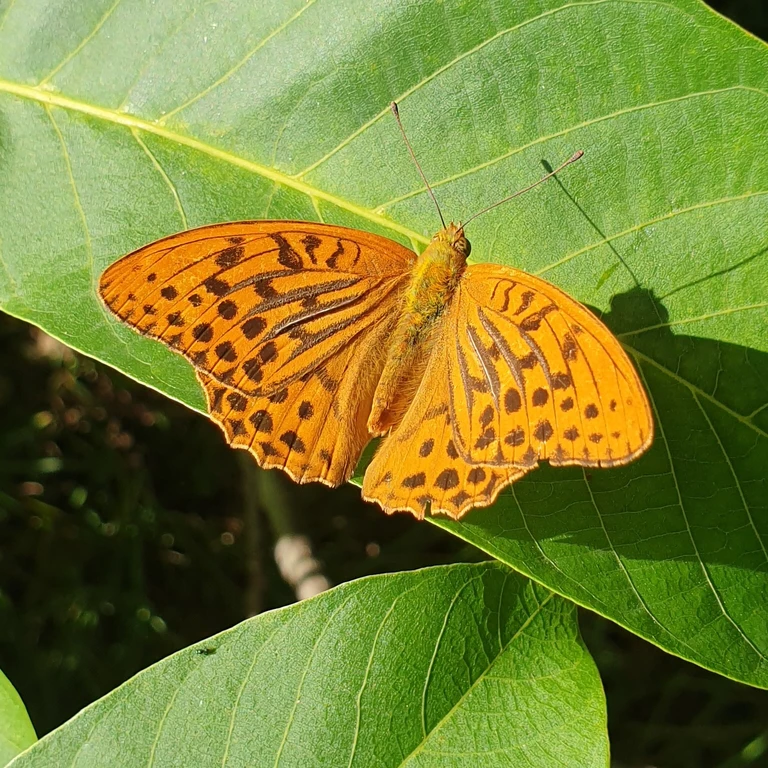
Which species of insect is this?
Argynnis paphia
